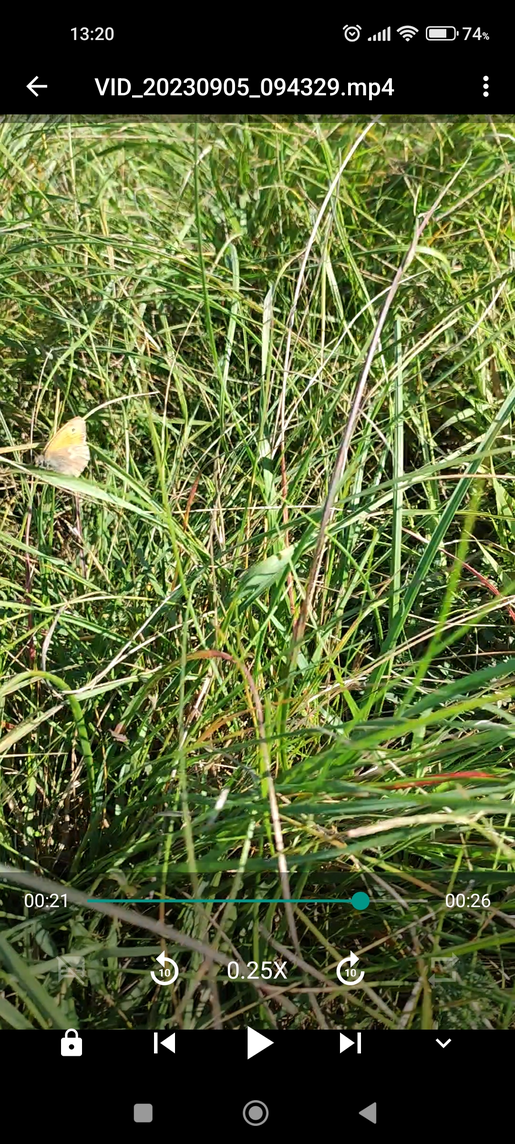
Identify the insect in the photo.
Coenonympha pamphilus
